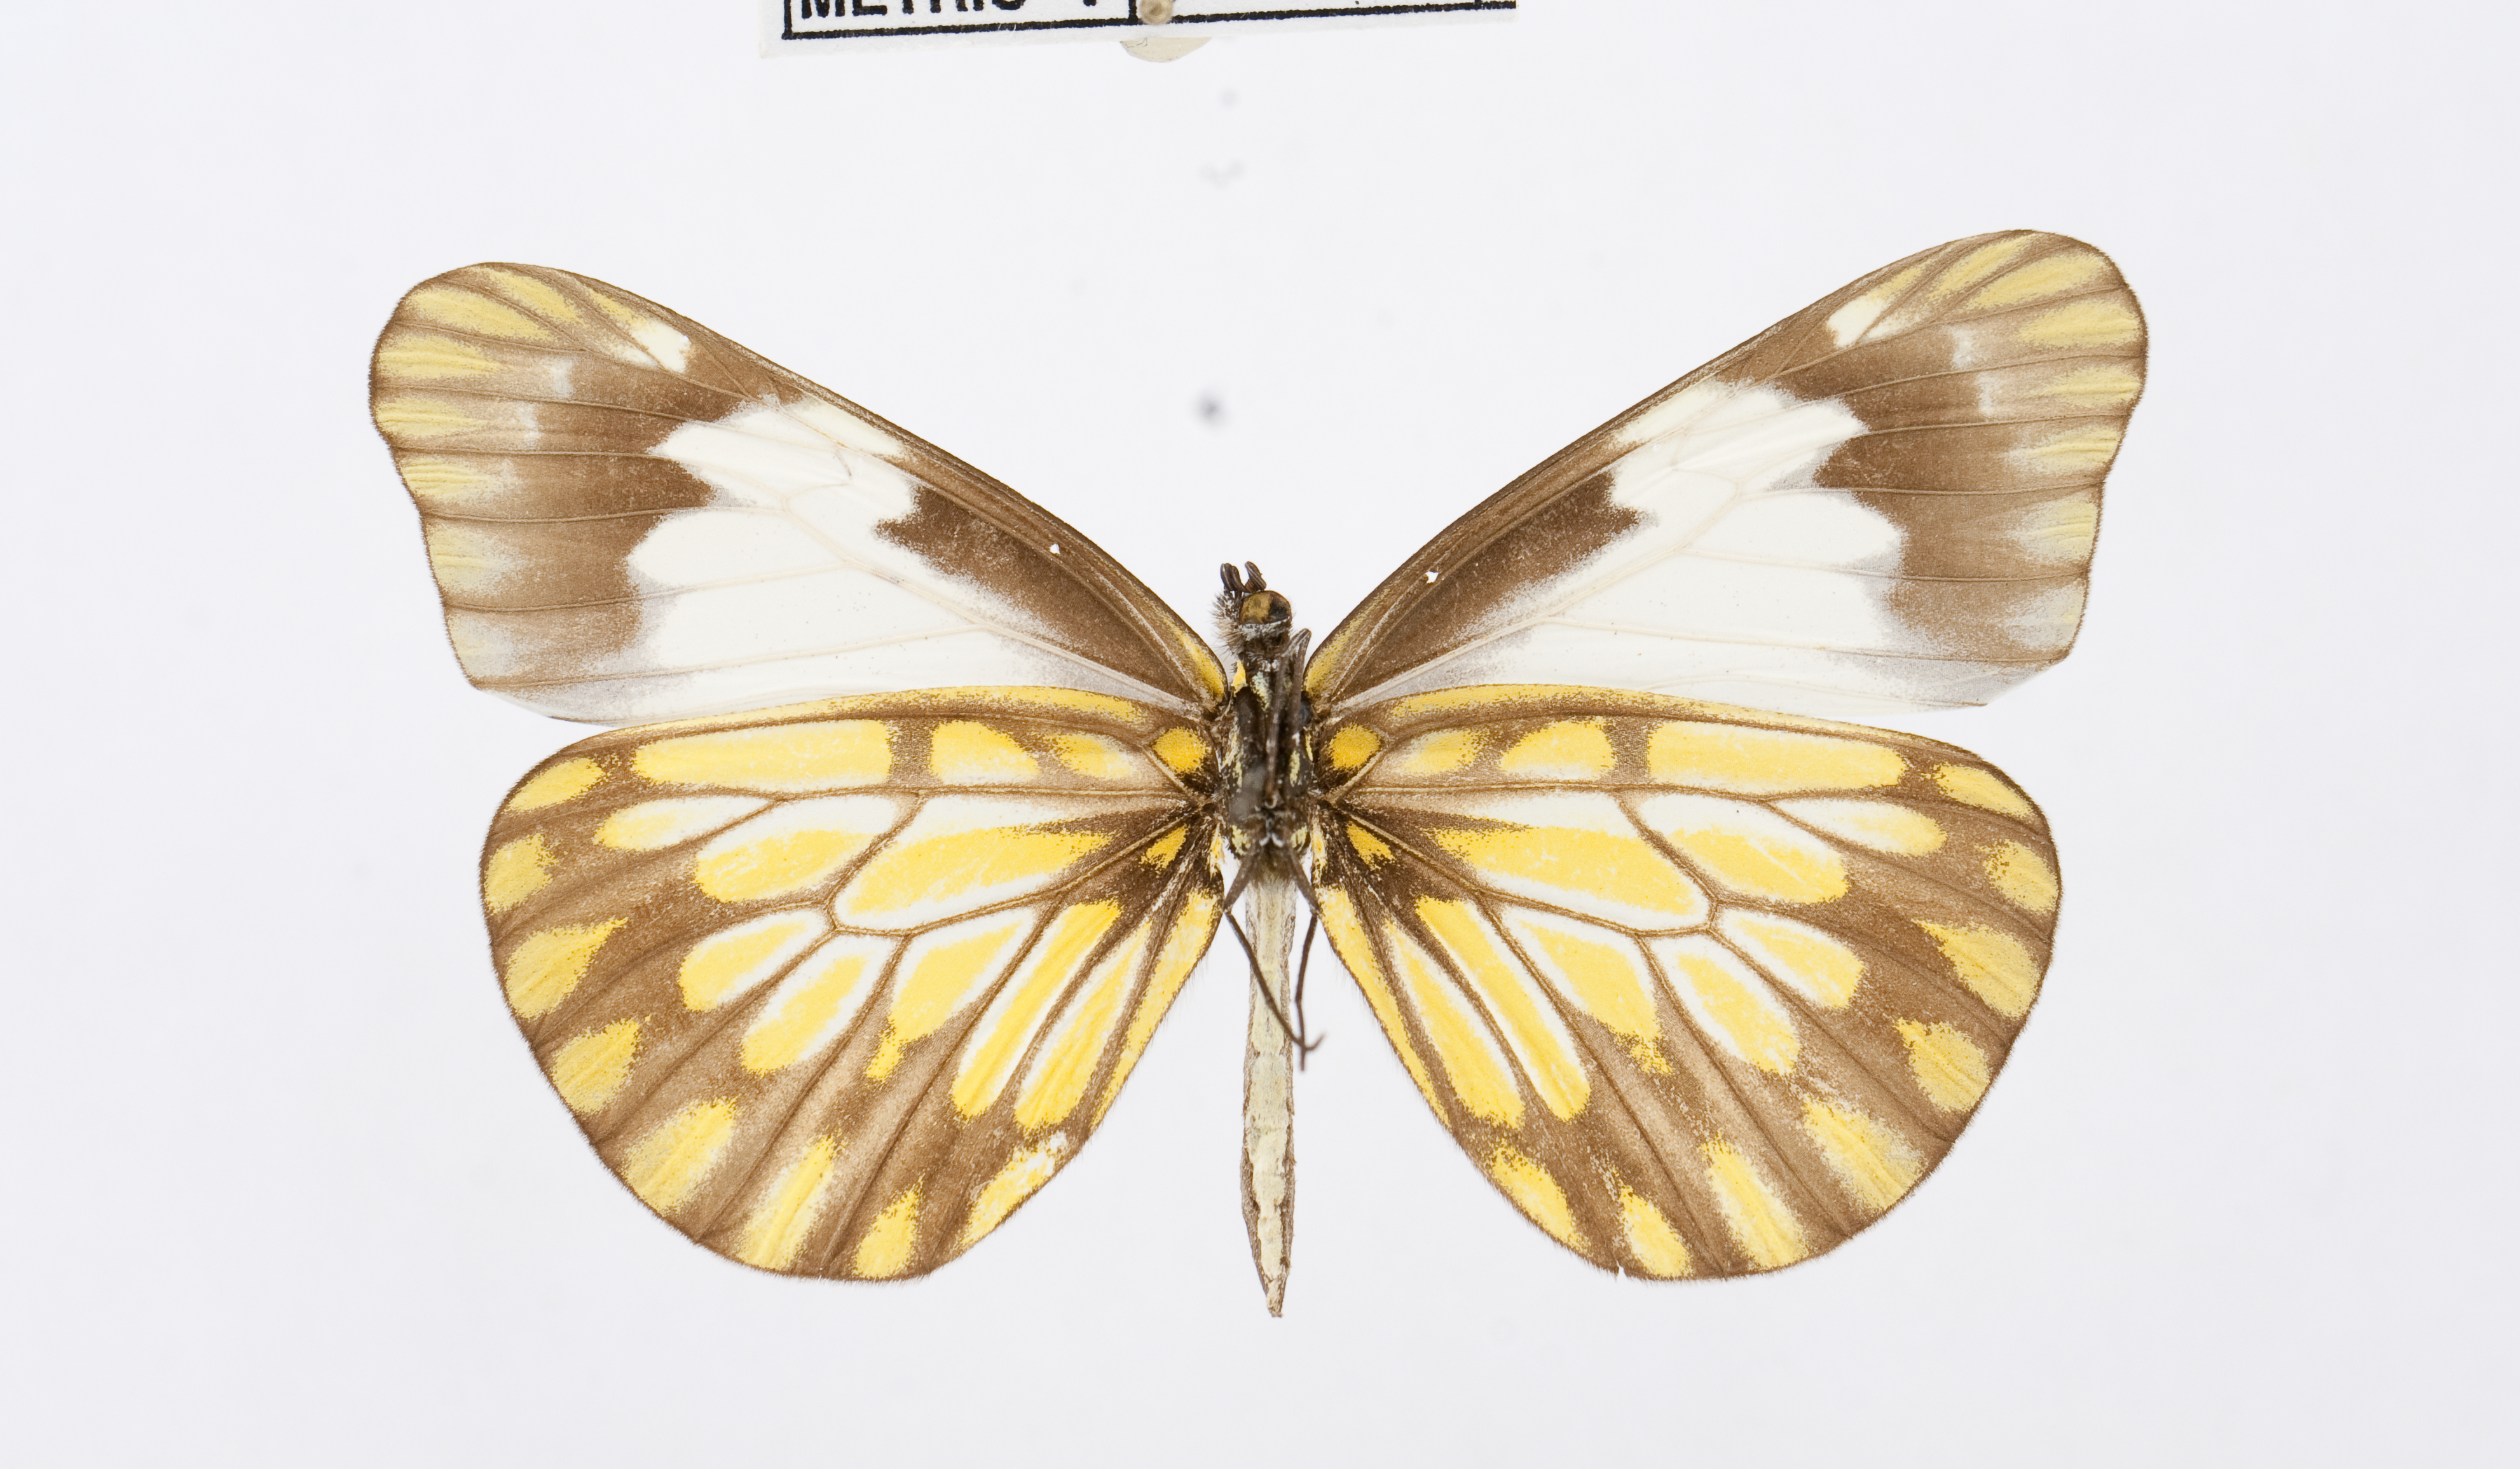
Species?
Dismorphia lygdamis
